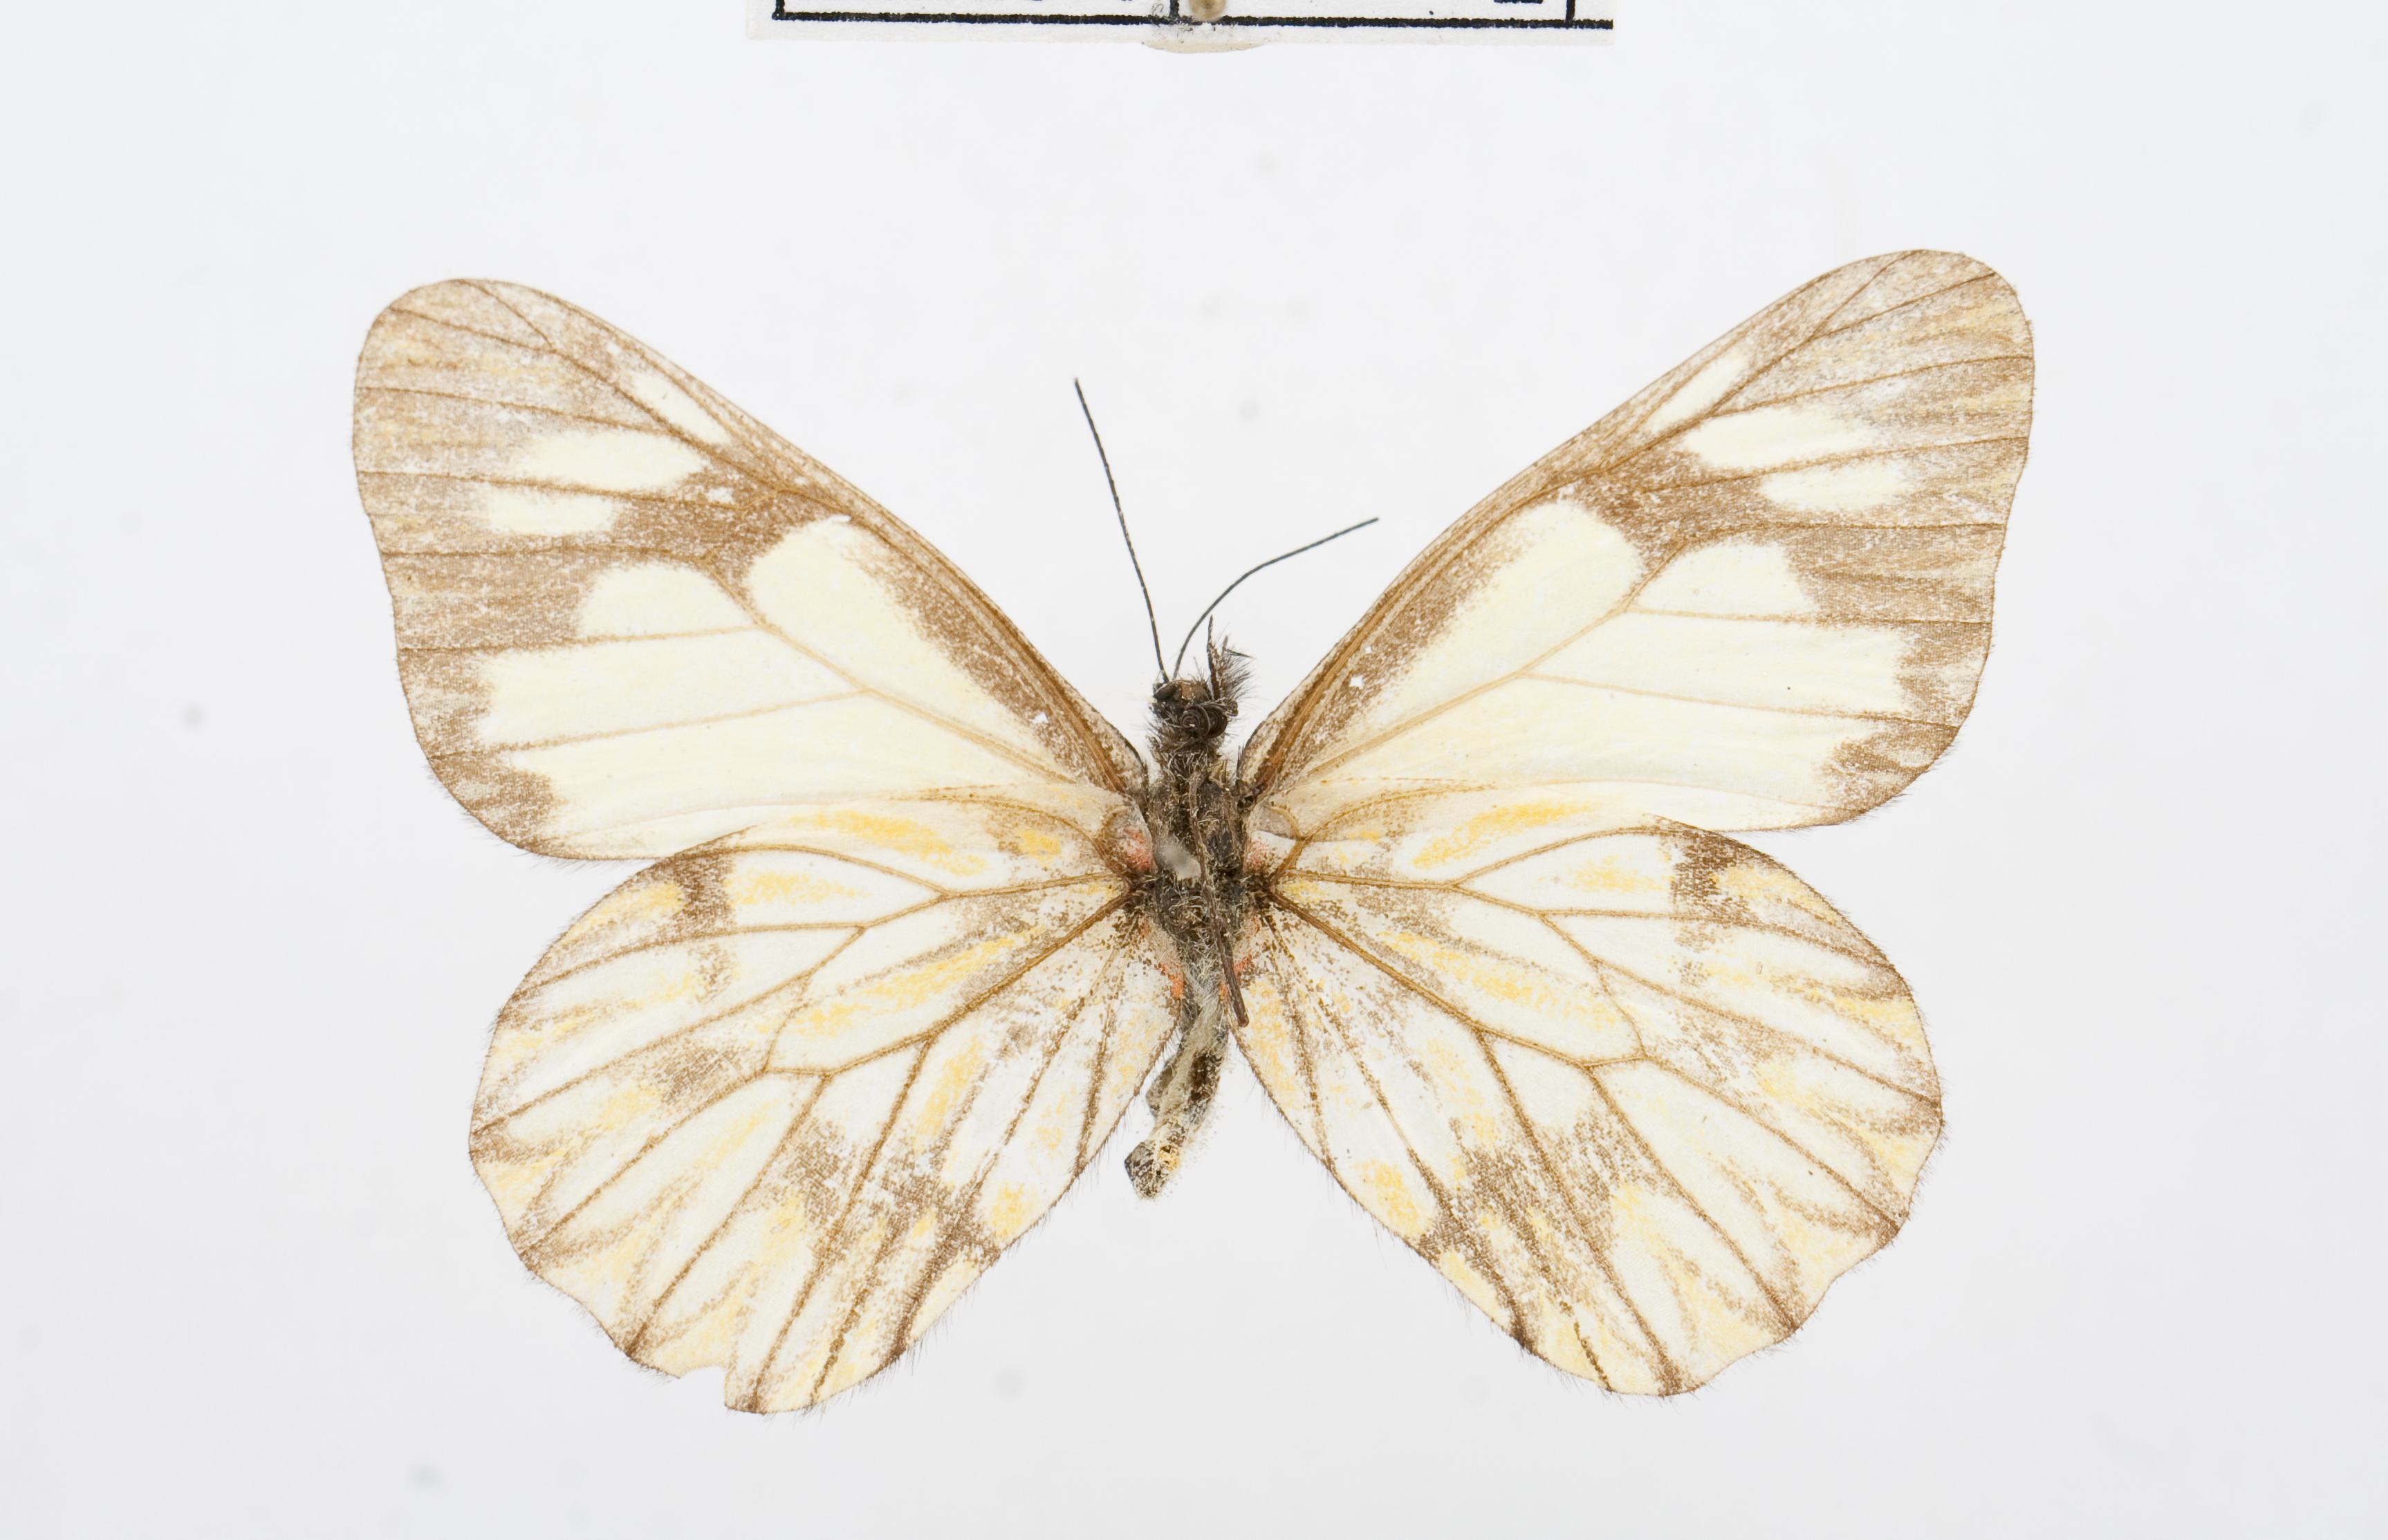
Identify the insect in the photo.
Catasticta pieris
